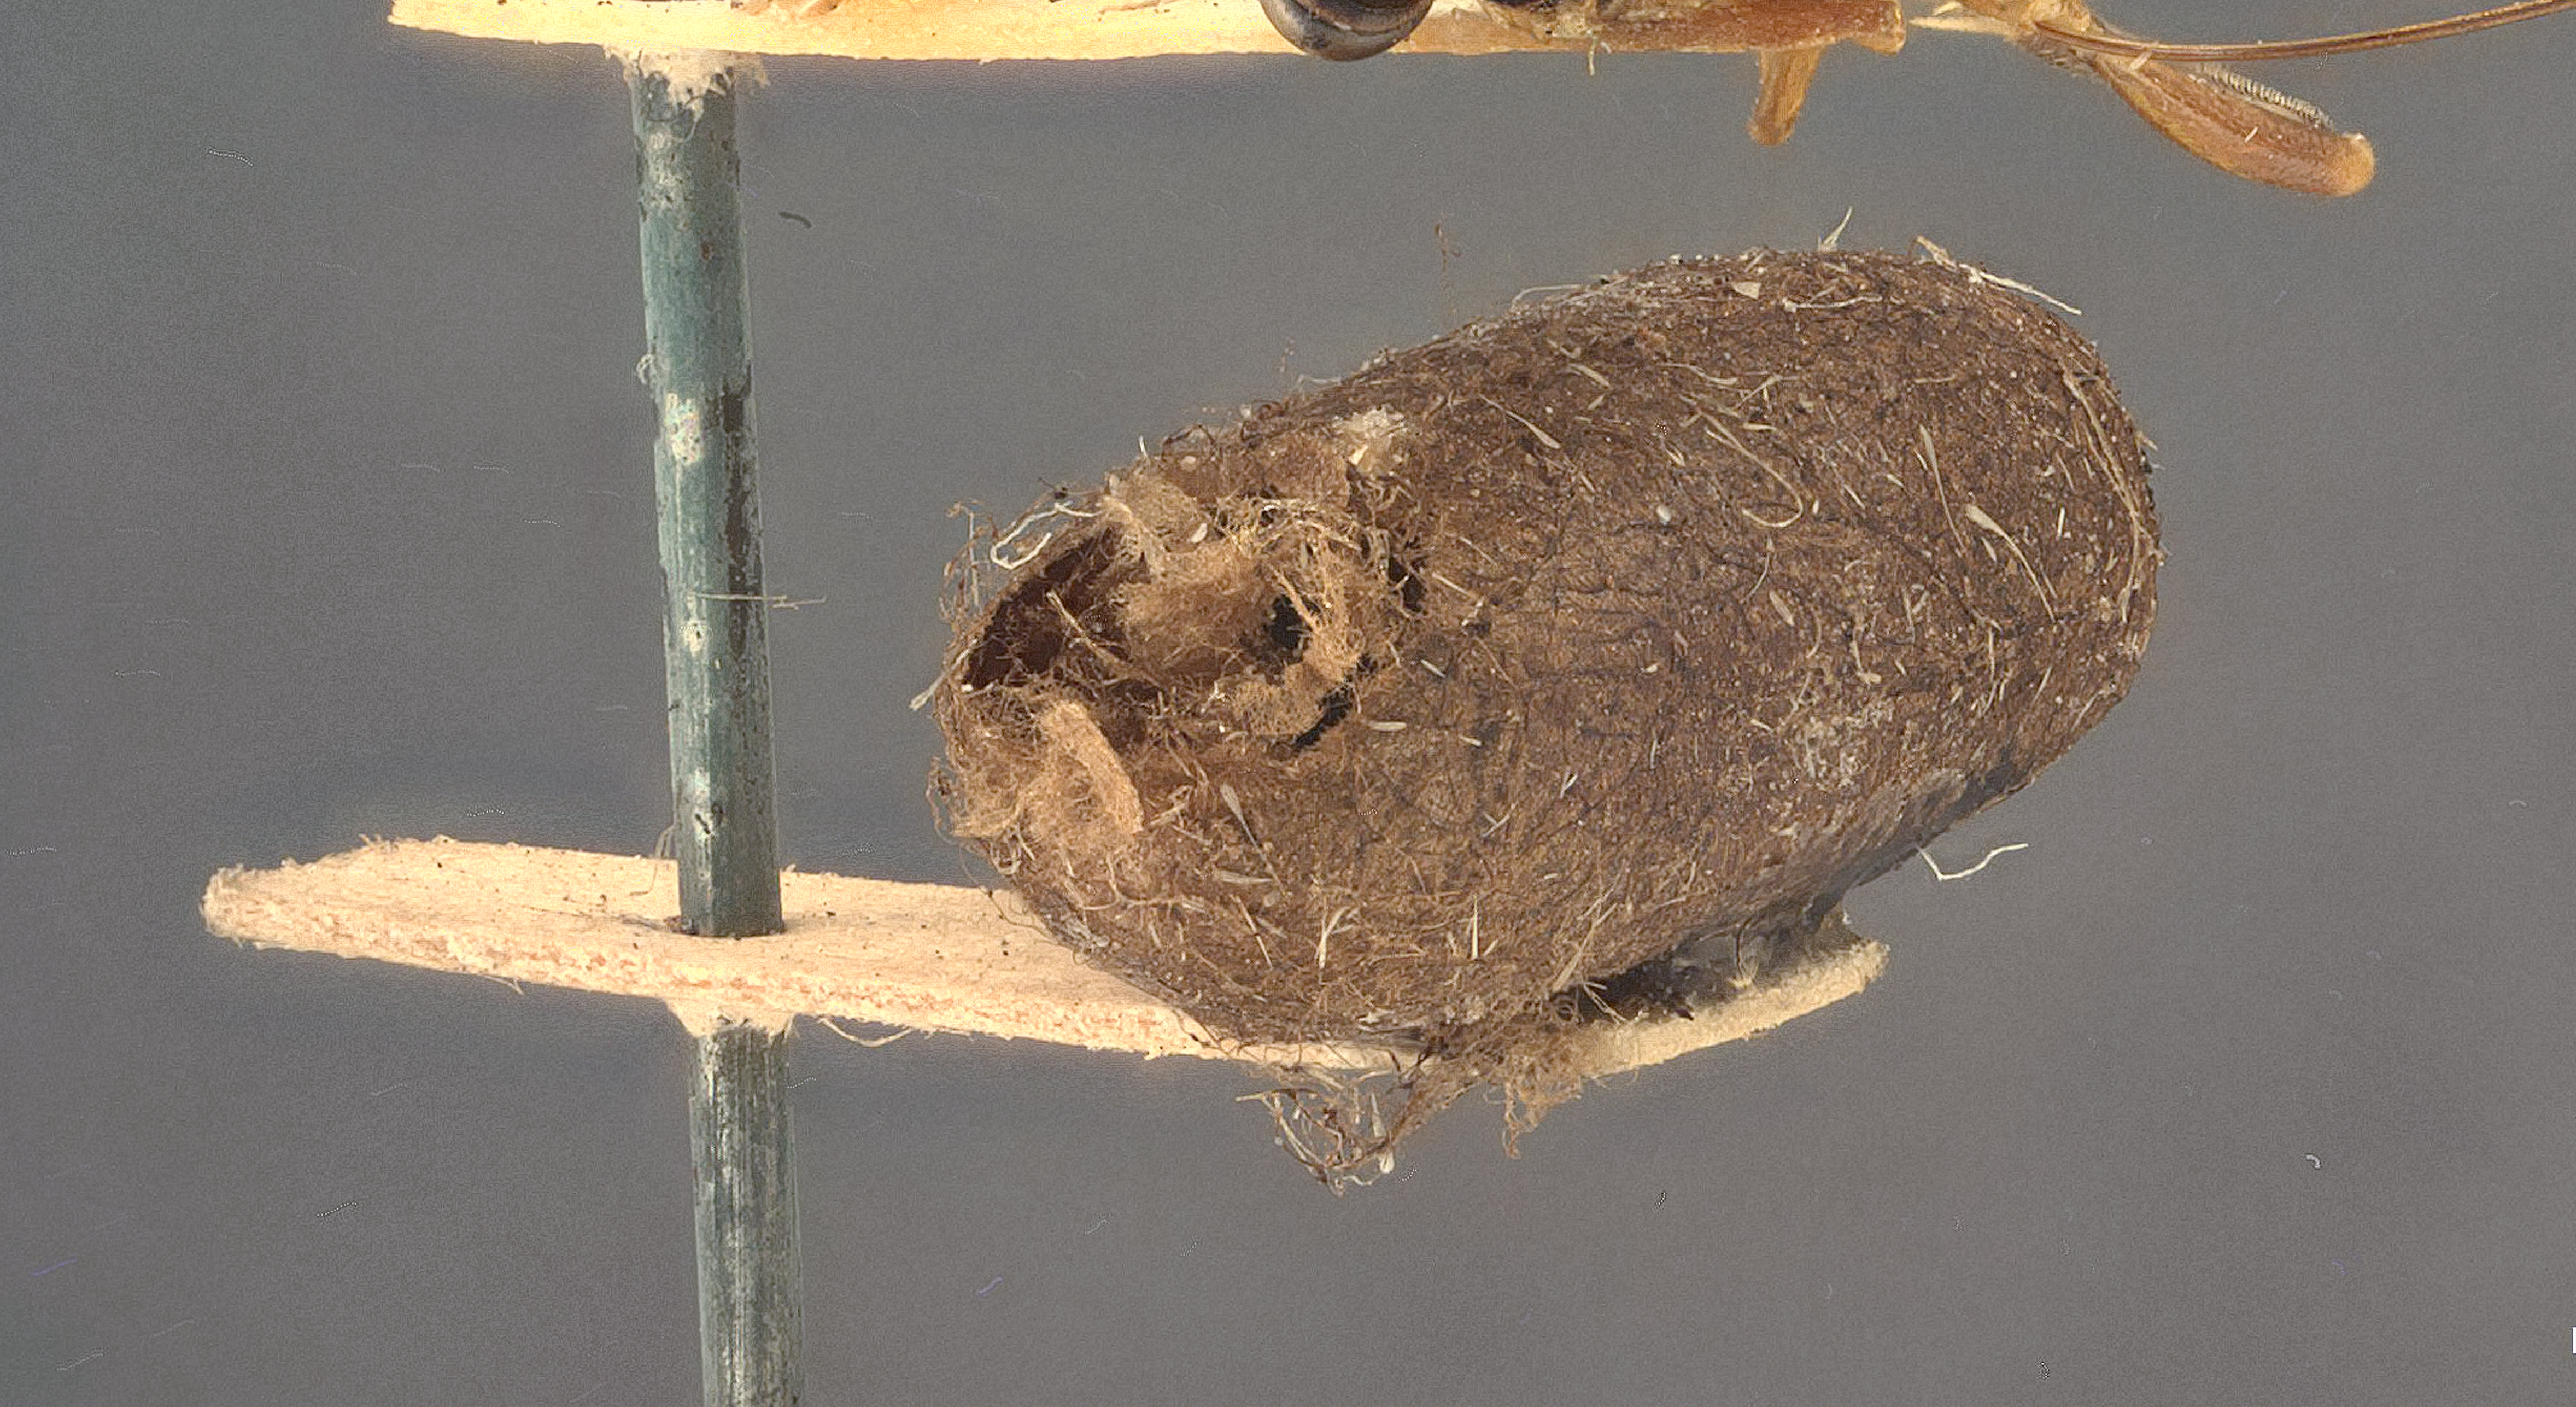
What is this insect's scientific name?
Xiphosomella stenomae
